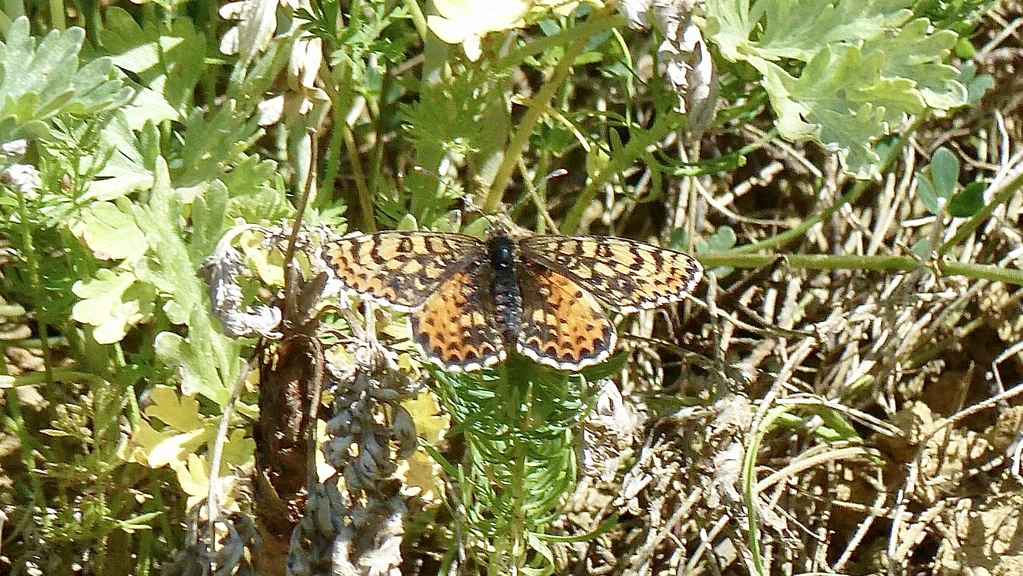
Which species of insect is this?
Melitaea didyma
